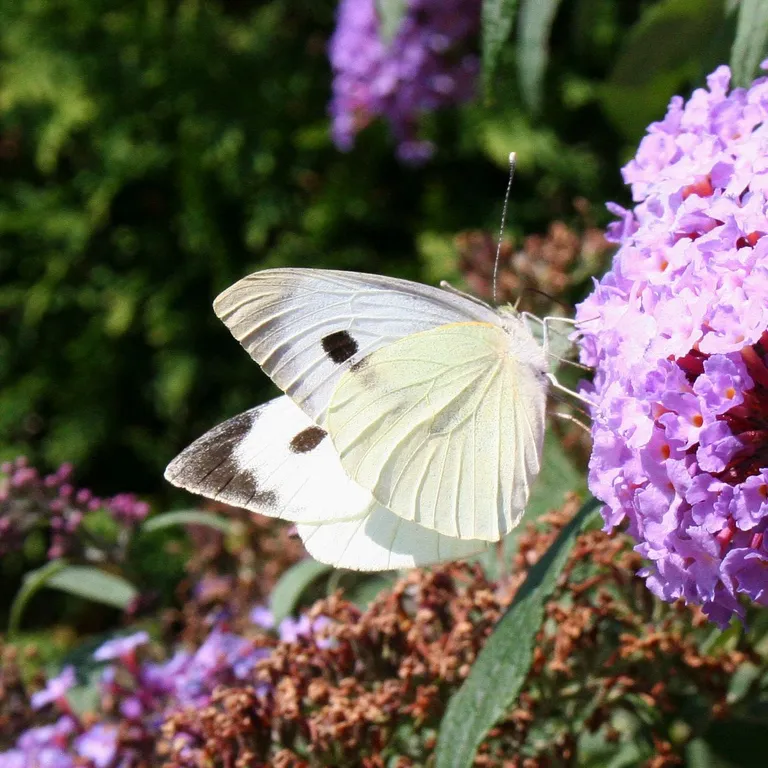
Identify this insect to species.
Pieris brassicae
